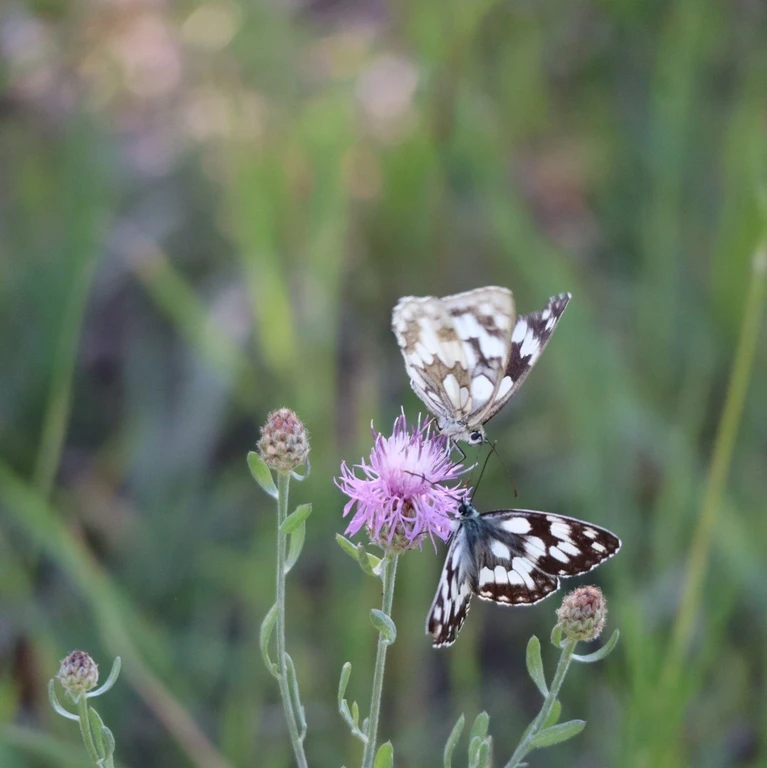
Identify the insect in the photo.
Melanargia galathea
